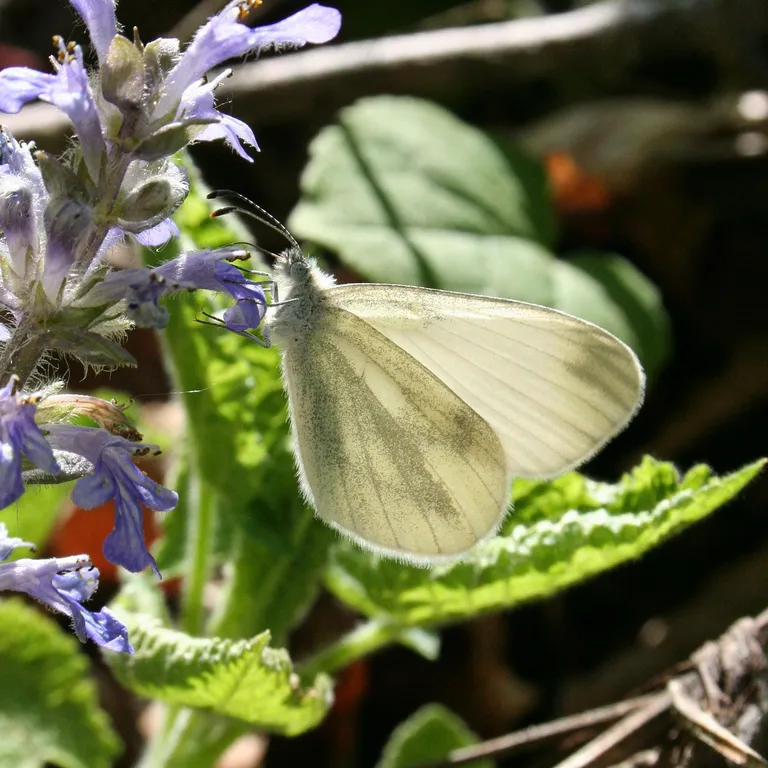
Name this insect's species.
Leptidea sinapis/juvernica
